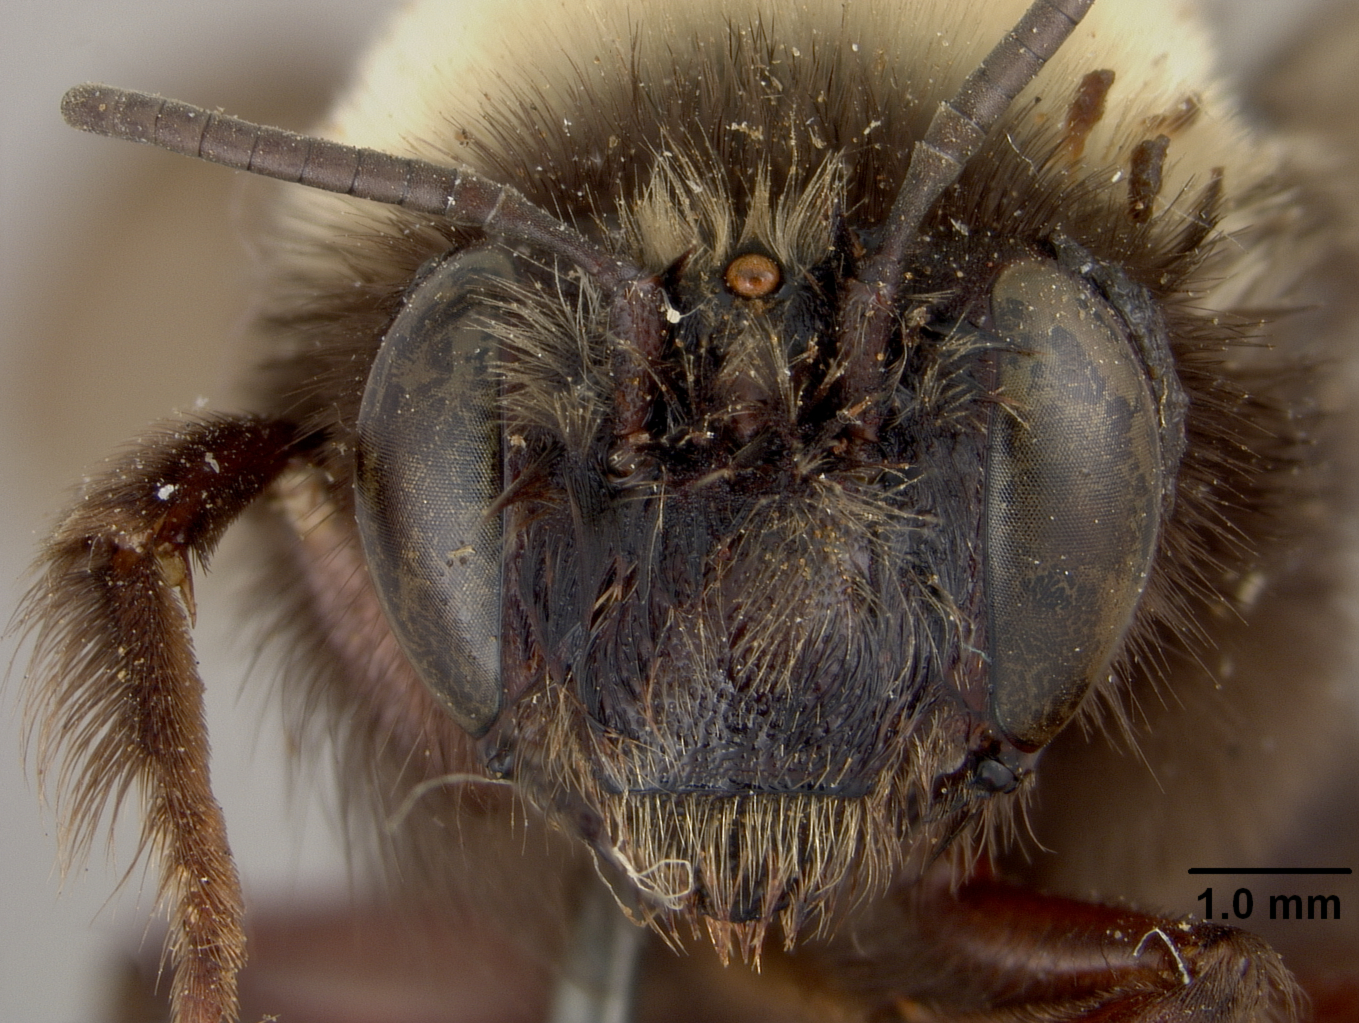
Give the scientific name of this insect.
Anthophora stanfordiana
